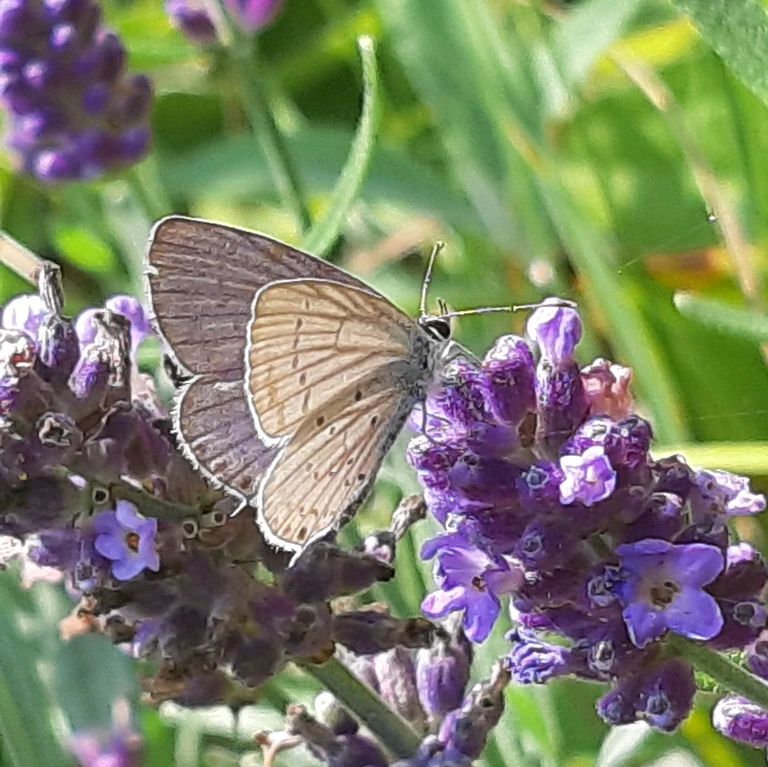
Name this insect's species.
Cupido argiades (also Elkalyce argiades)
